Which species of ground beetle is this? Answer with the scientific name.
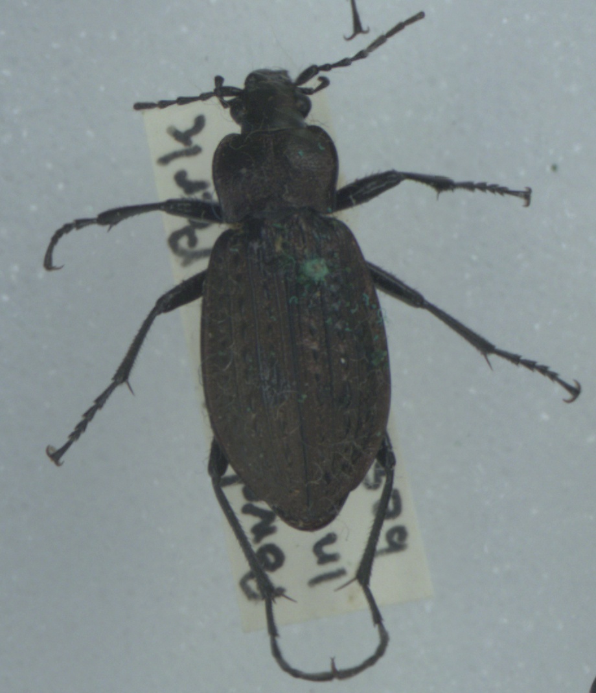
Carabus granulatus
